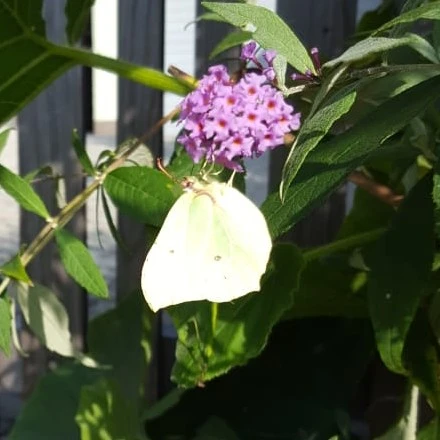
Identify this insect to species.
Gonepteryx rhamni
